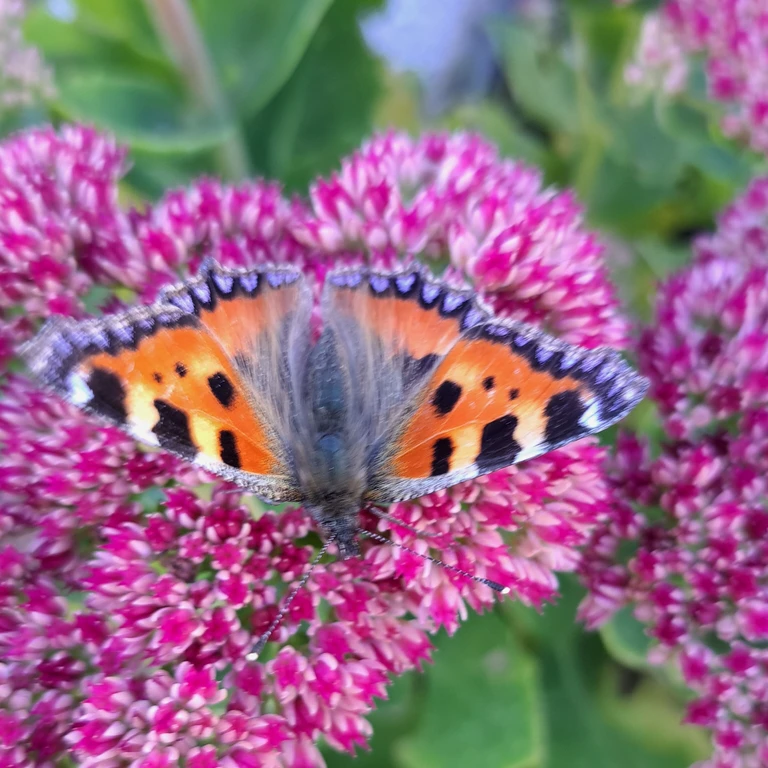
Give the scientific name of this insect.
Aglais urticae
